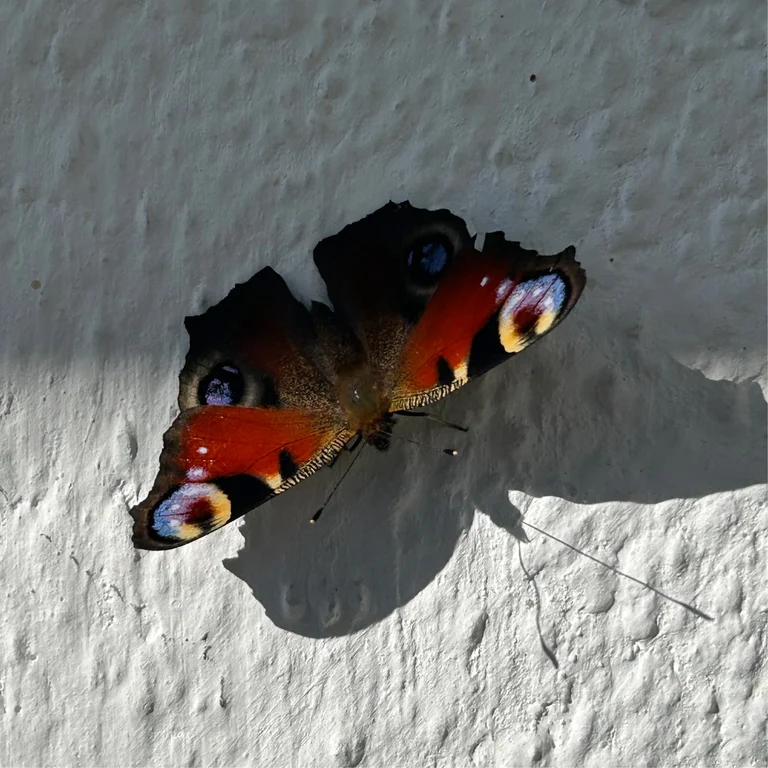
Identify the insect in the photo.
Aglais io
